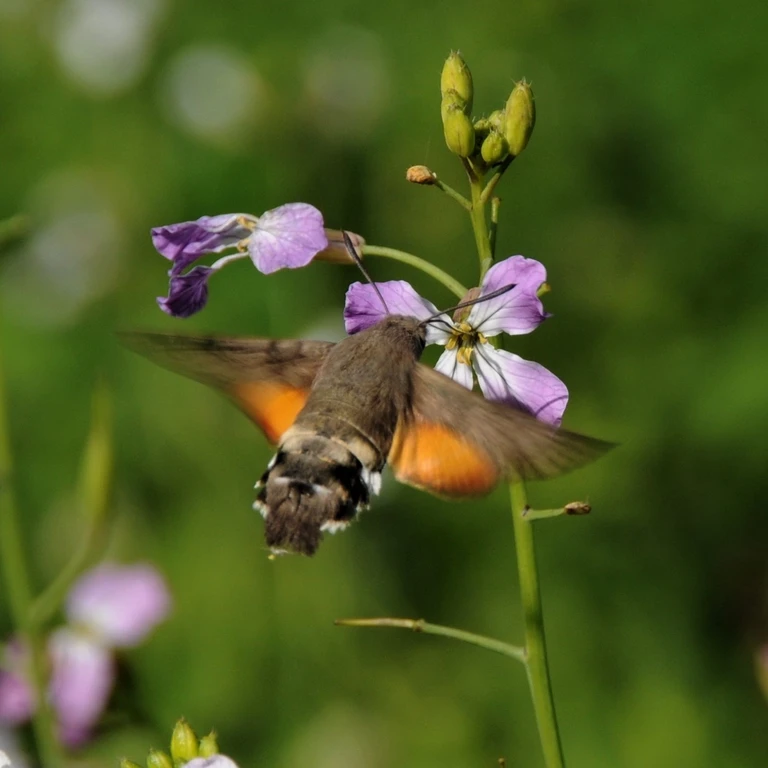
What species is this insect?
Macroglossum stellatarum
